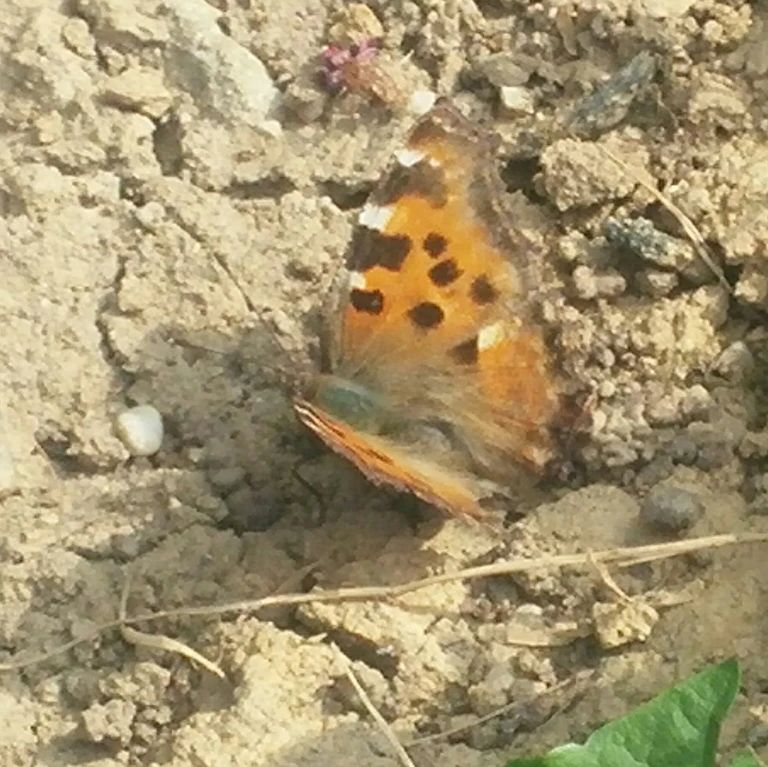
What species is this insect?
Nymphalis polychloros
